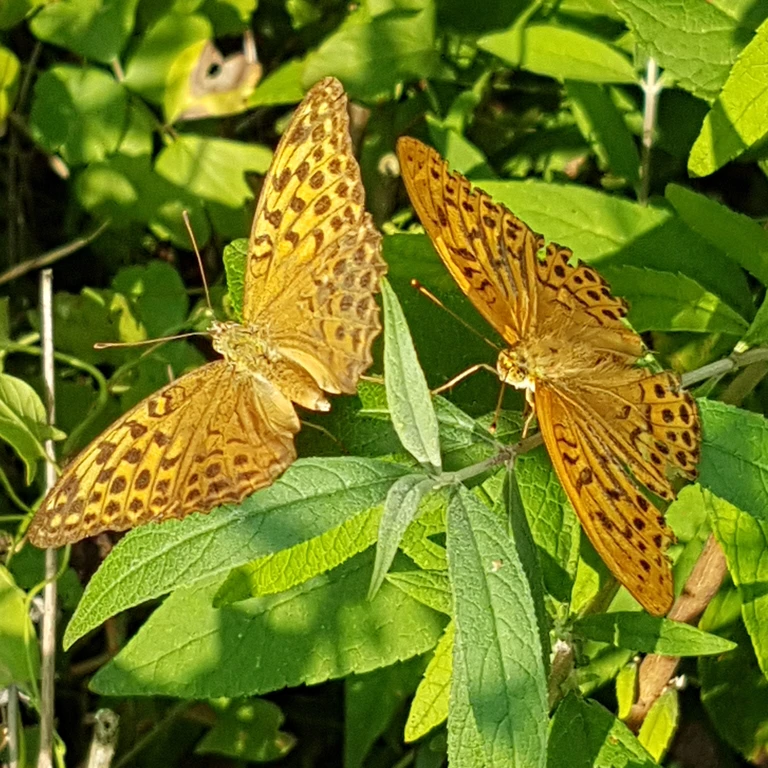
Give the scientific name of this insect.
Argynnis paphia
